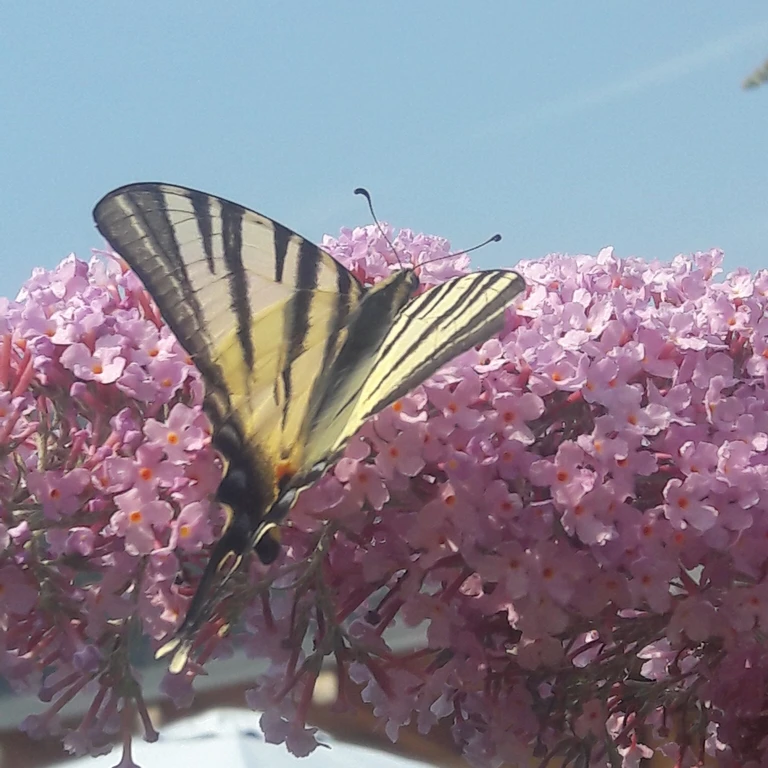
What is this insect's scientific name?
Iphiclides podalirius
